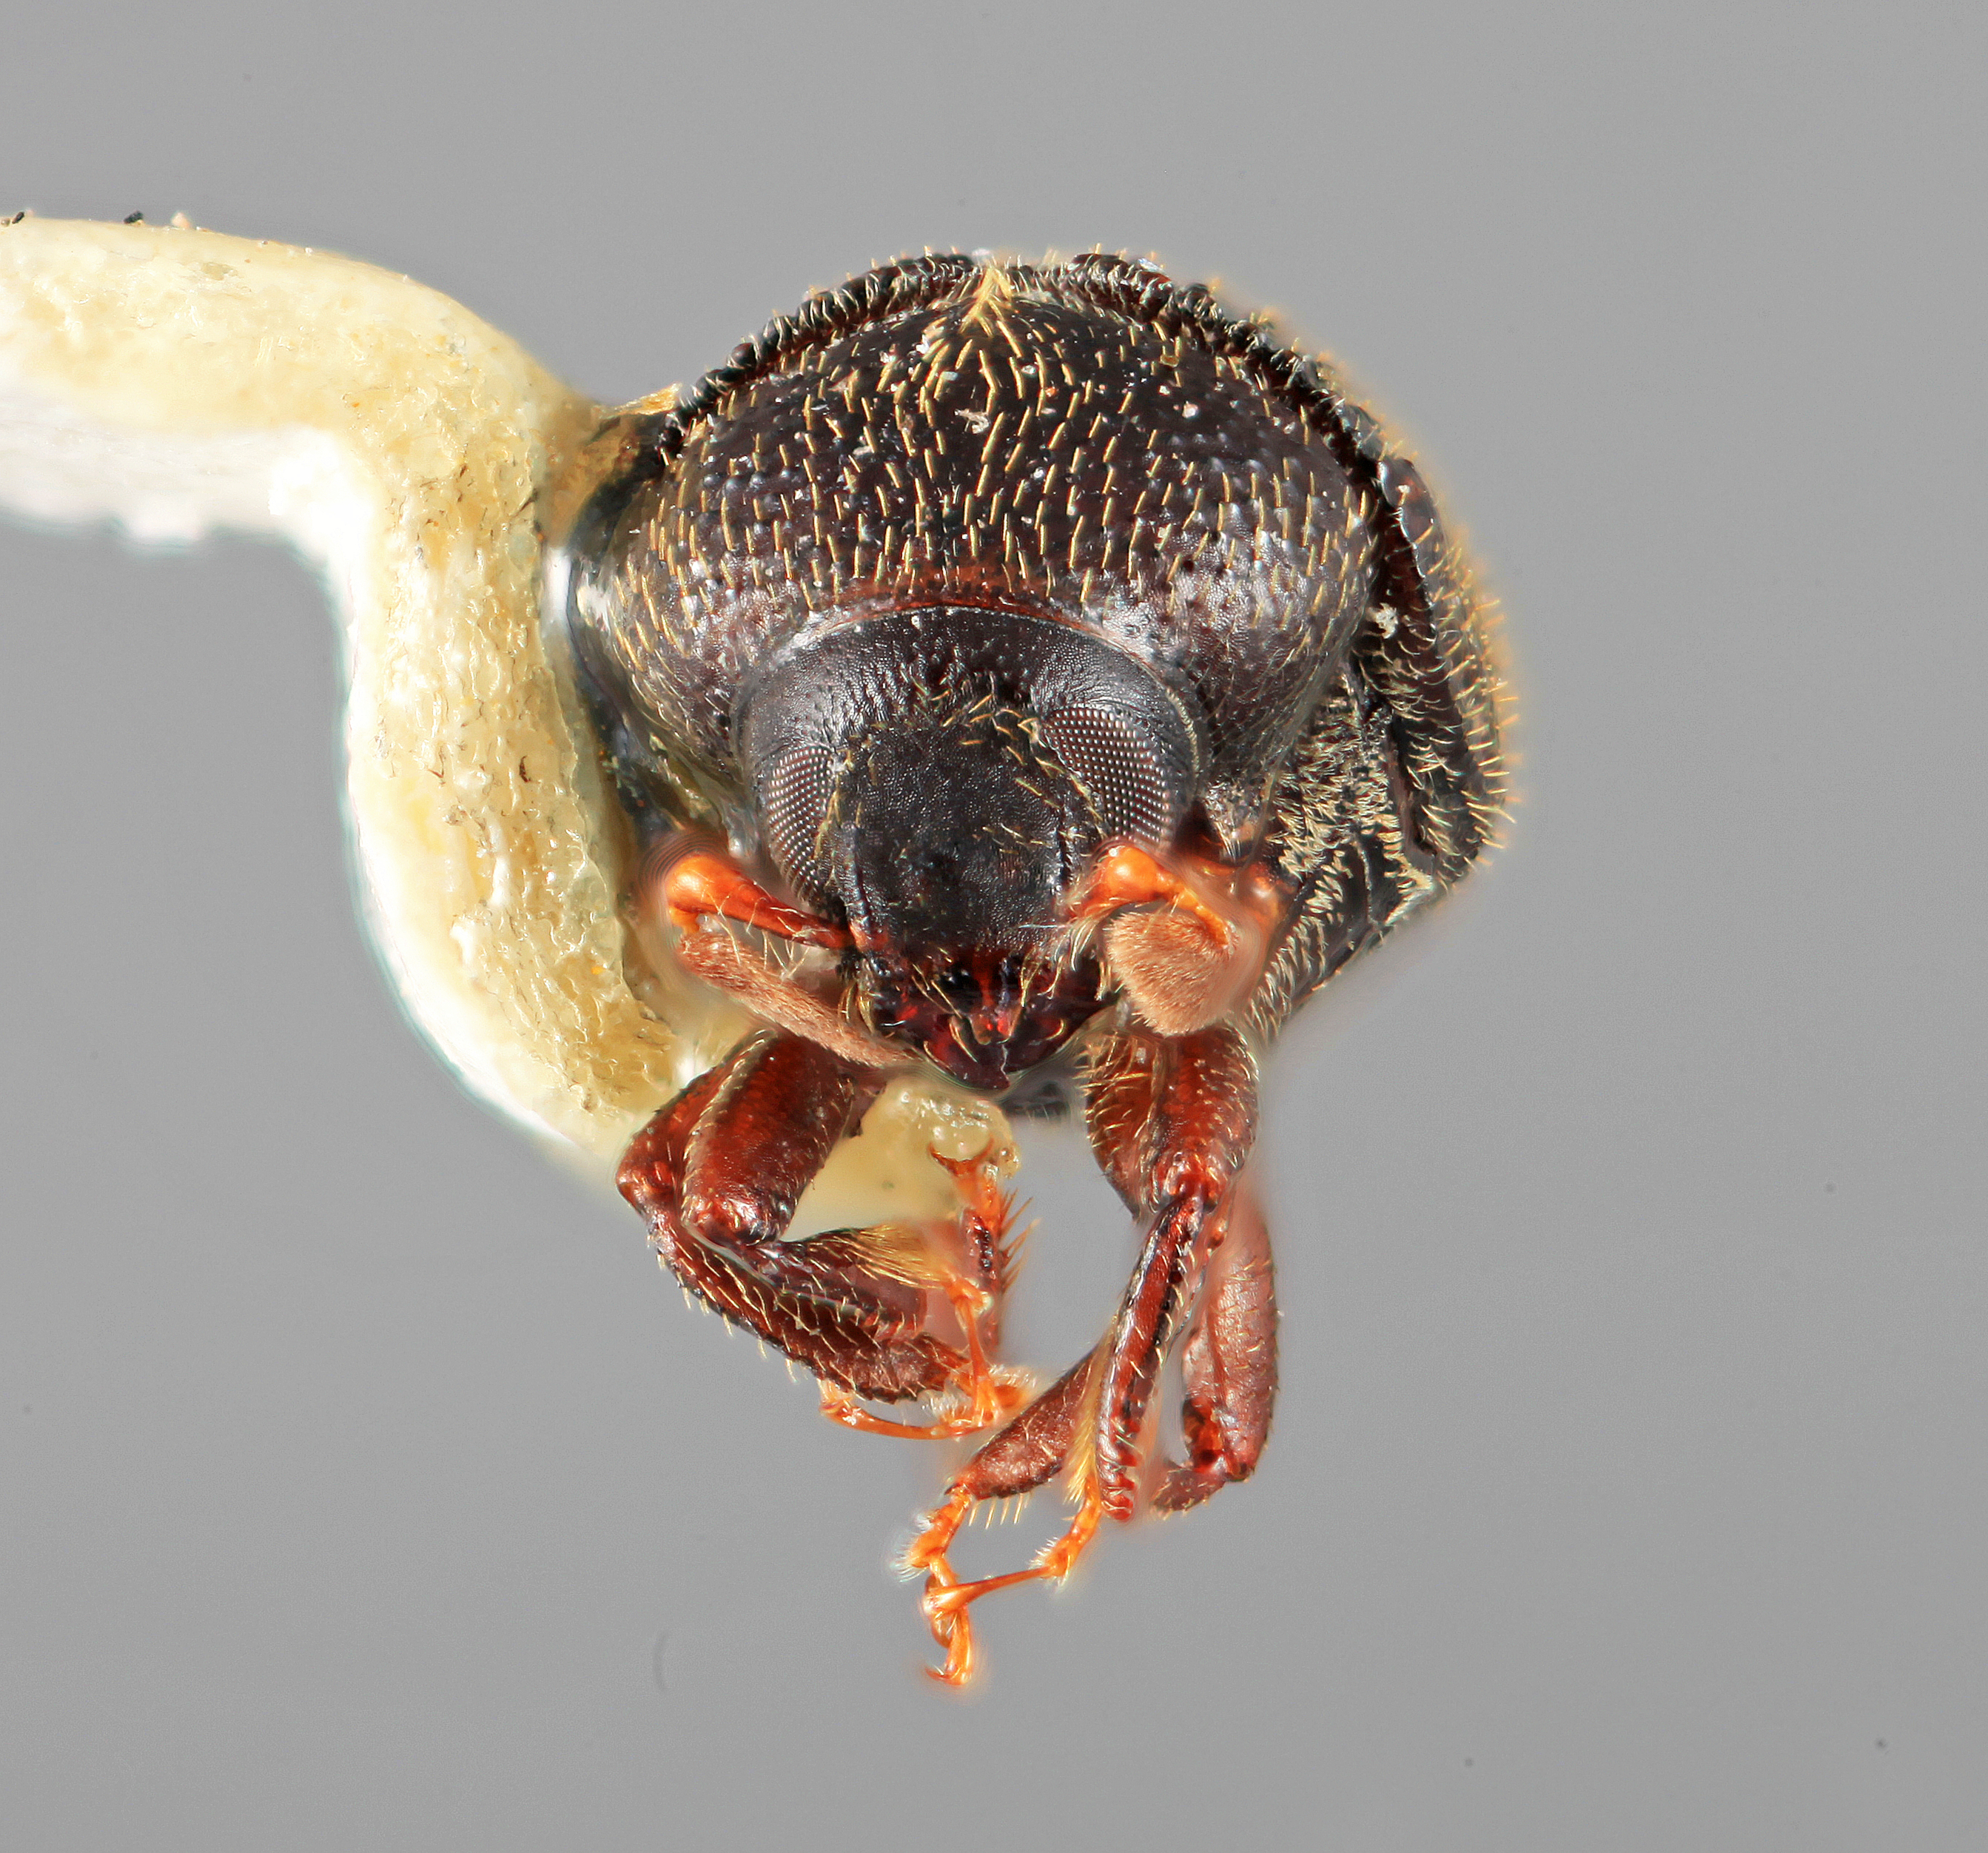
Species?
Chramesus vastus
